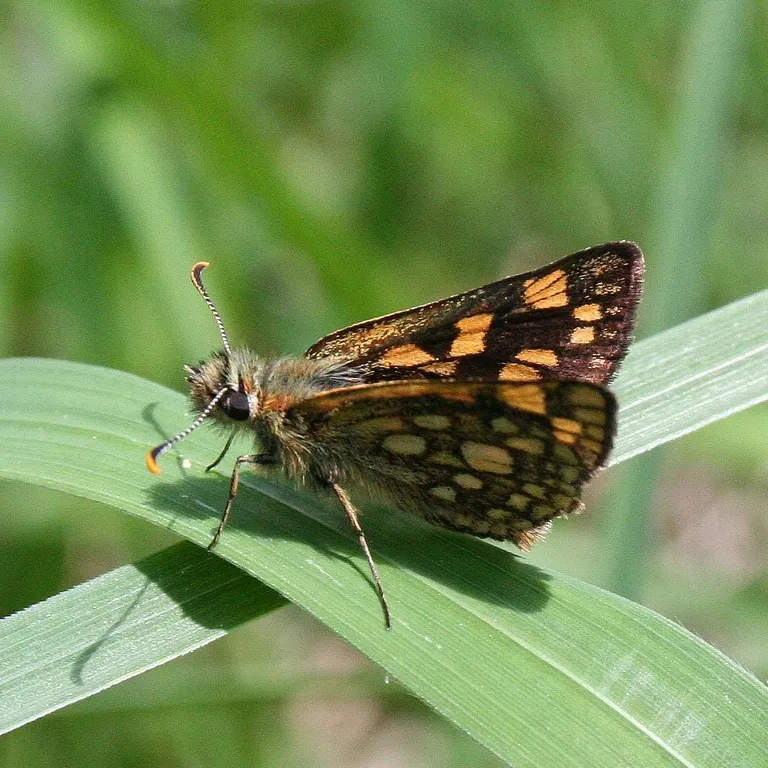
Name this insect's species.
Carterocephalus palaemon
